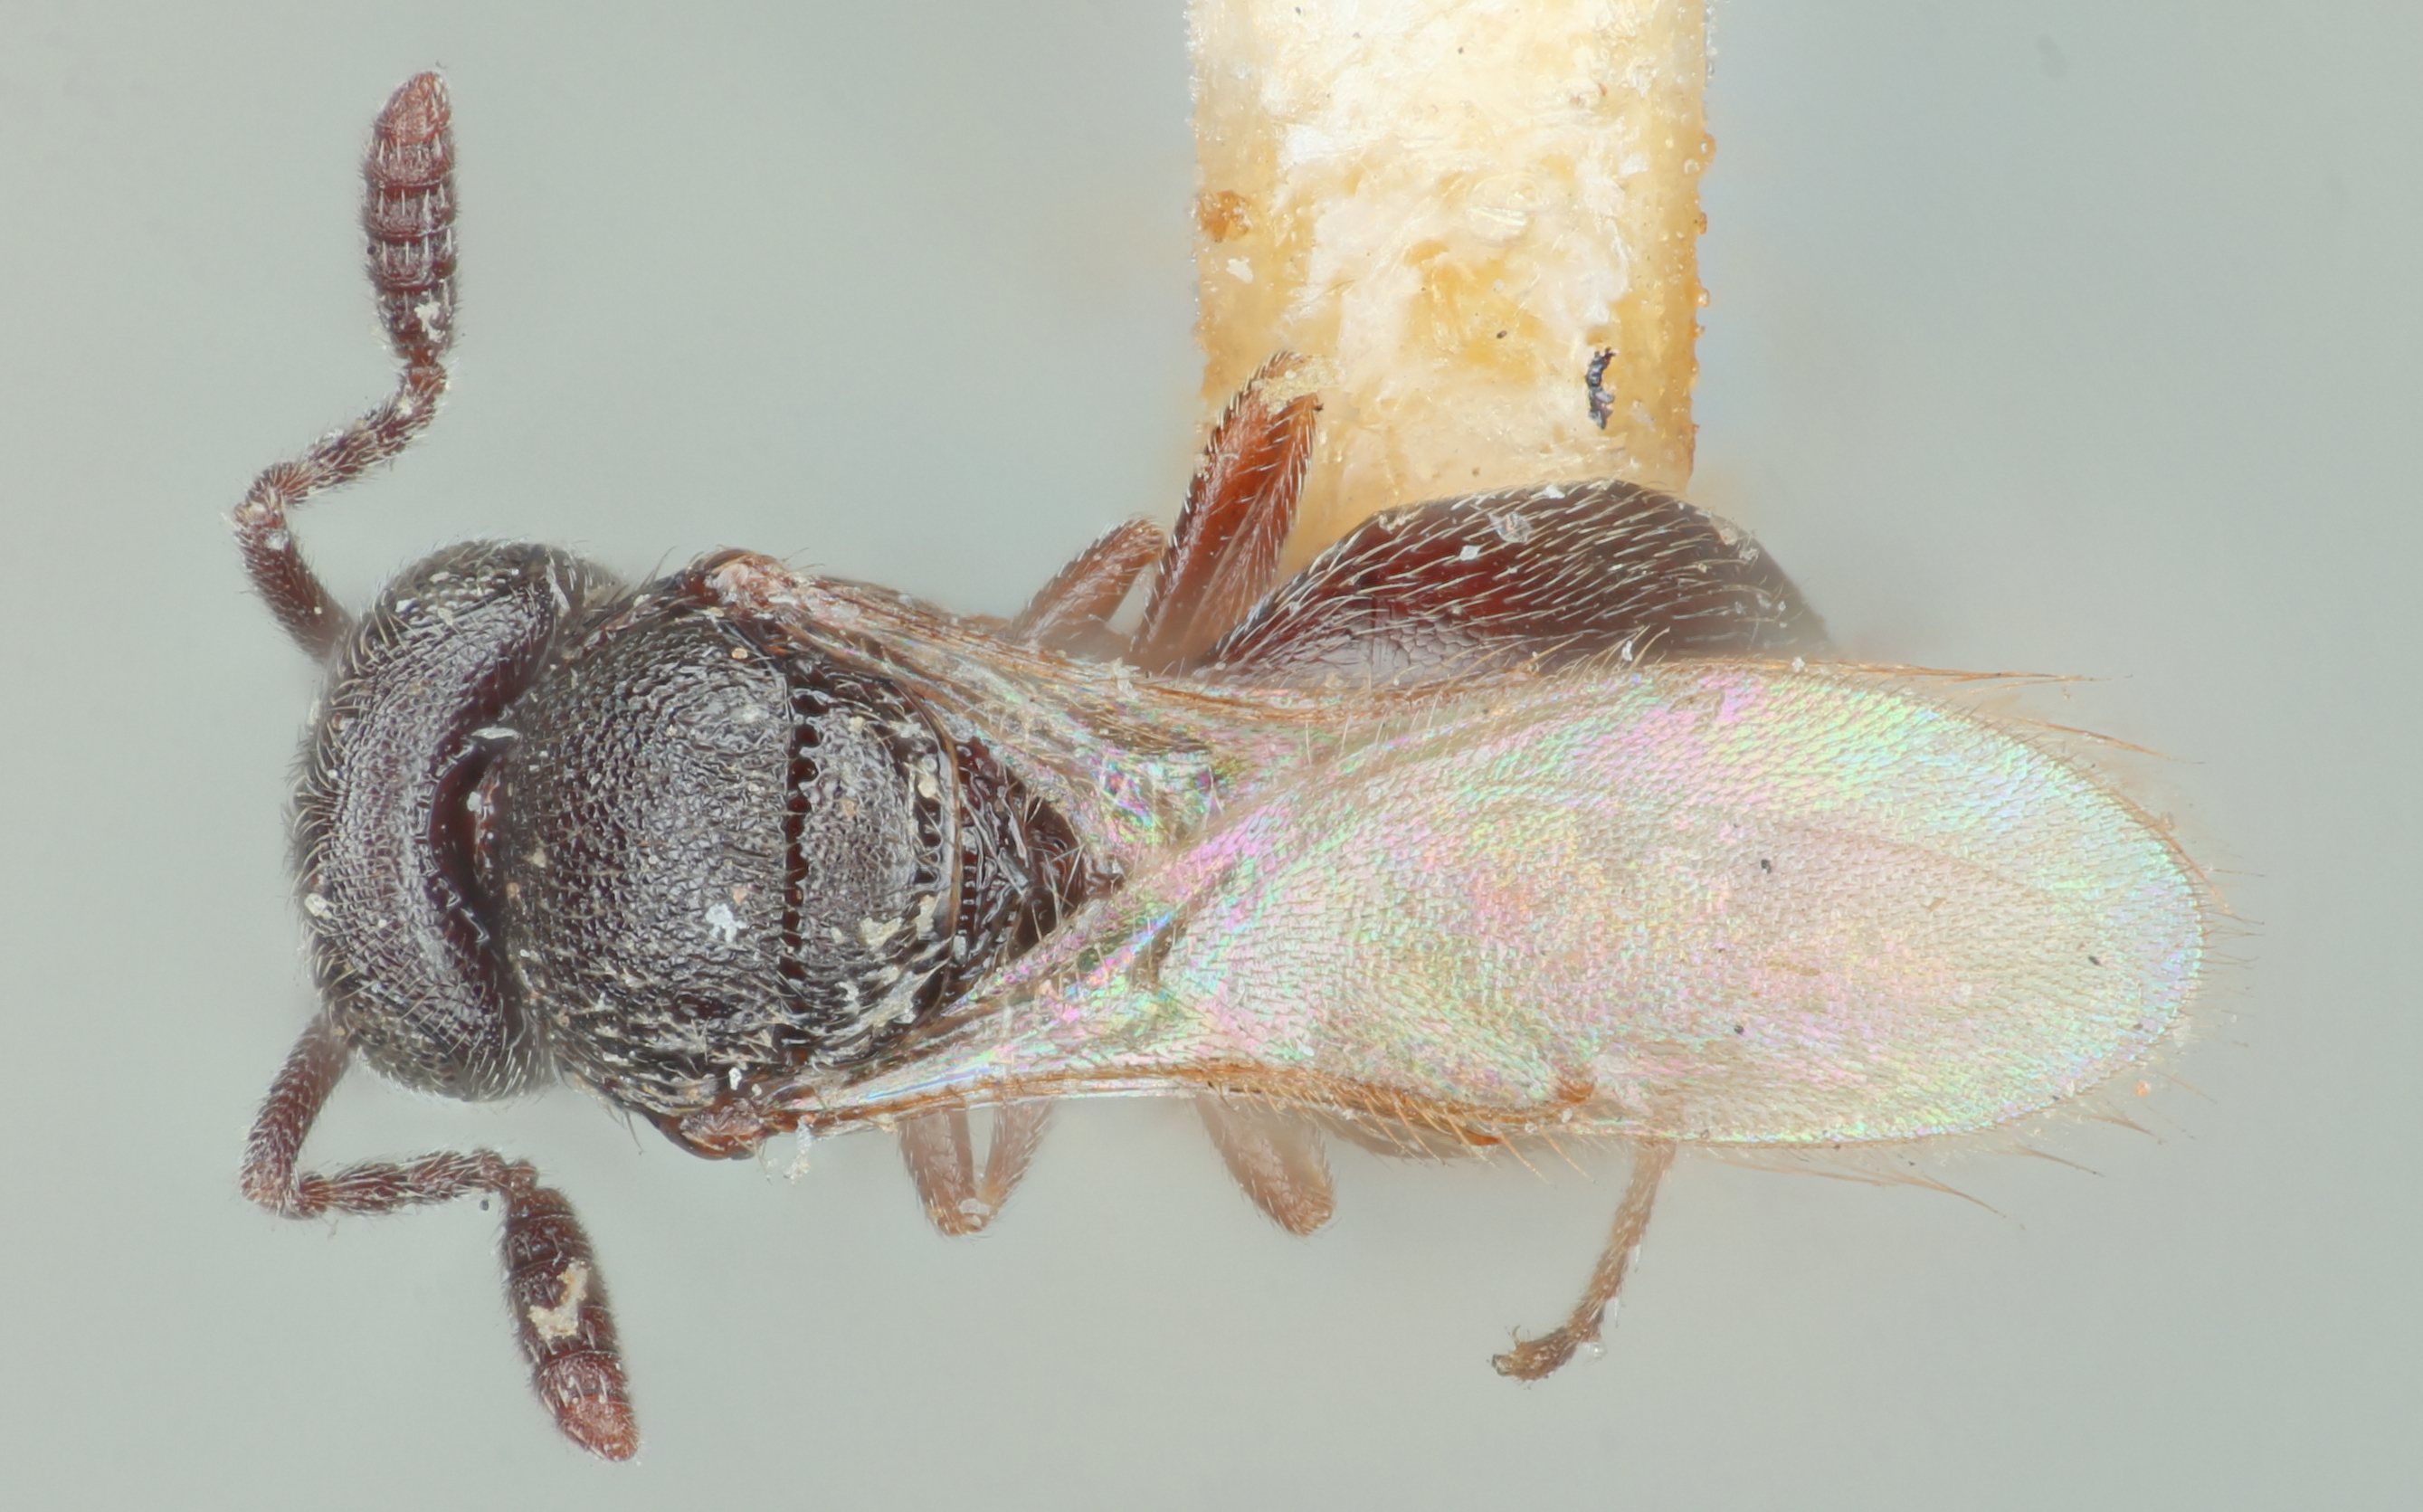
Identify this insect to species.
Prosacantha nana
